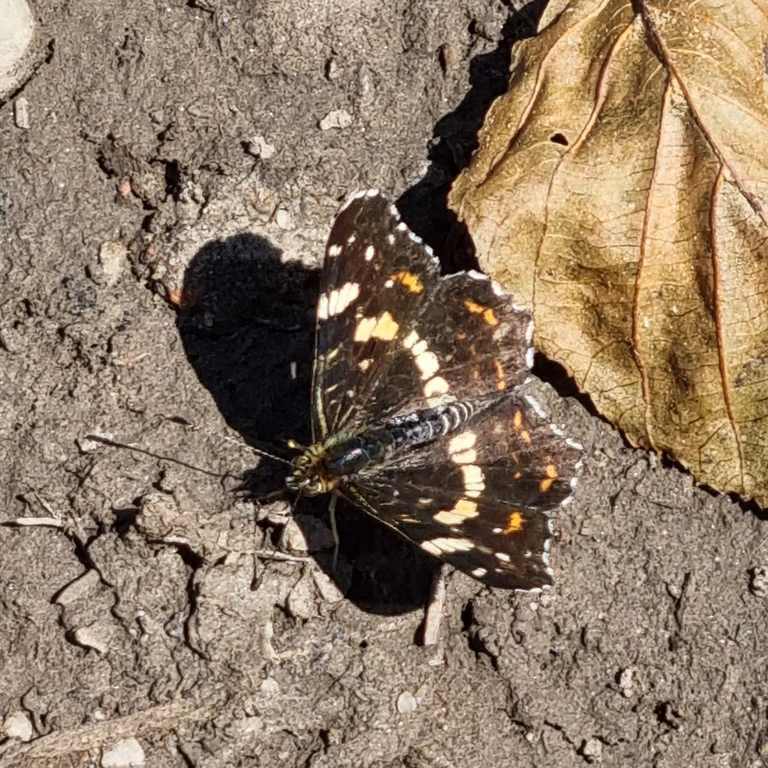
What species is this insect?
Araschnia levana
